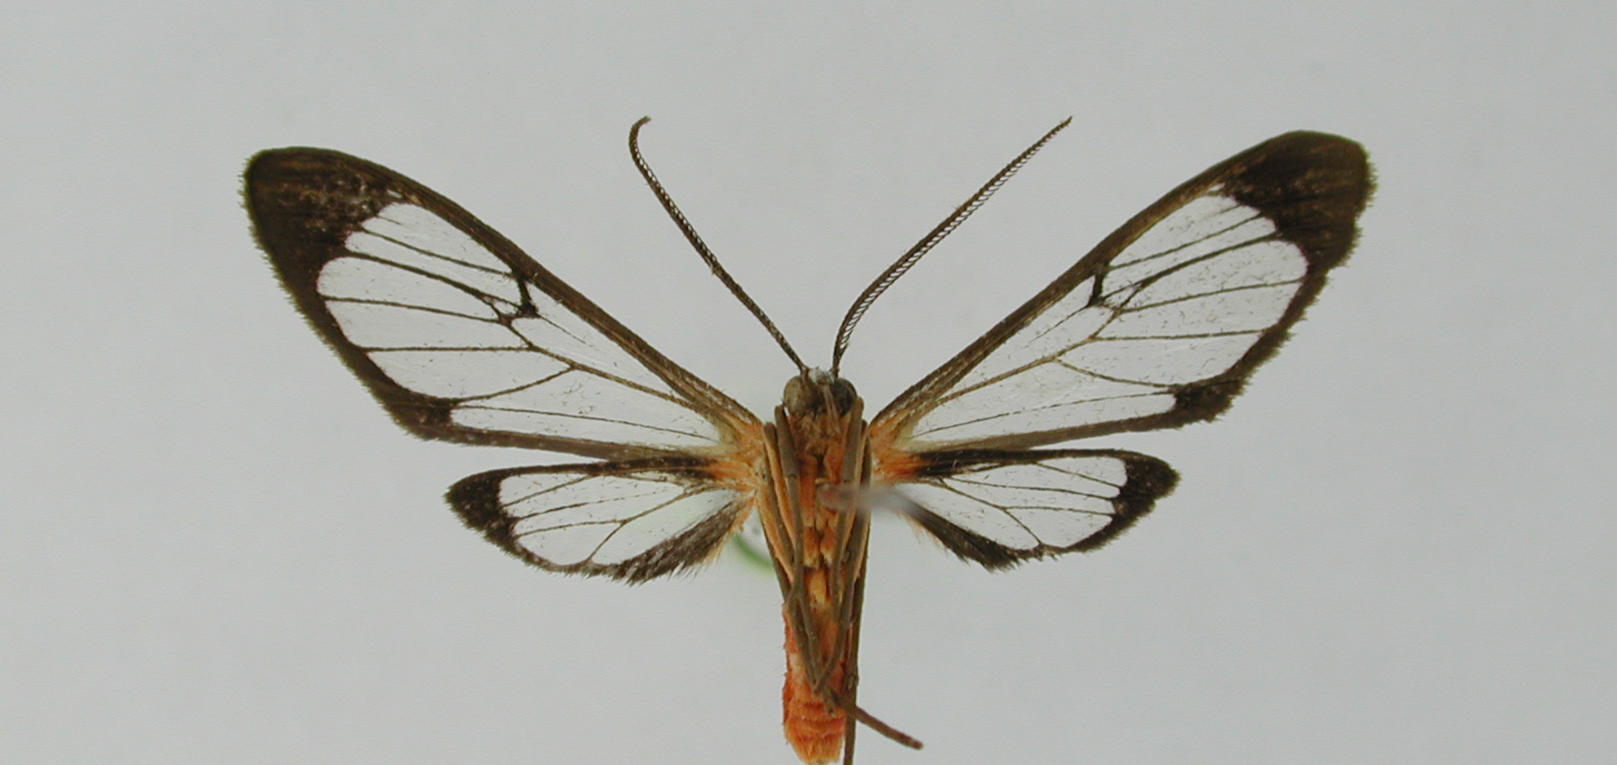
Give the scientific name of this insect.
Chrostosoma cardinale
